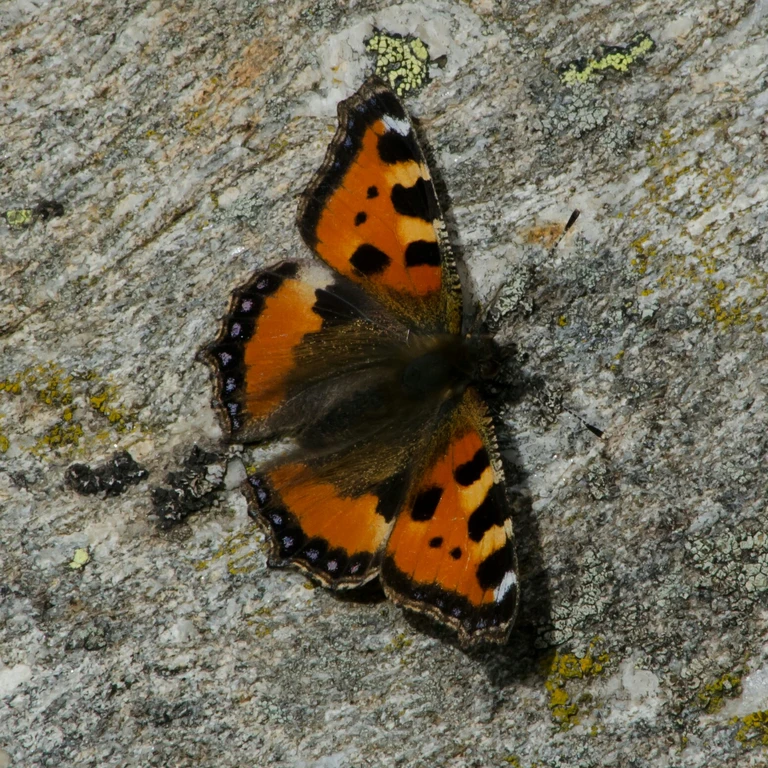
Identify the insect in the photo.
Aglais urticae
